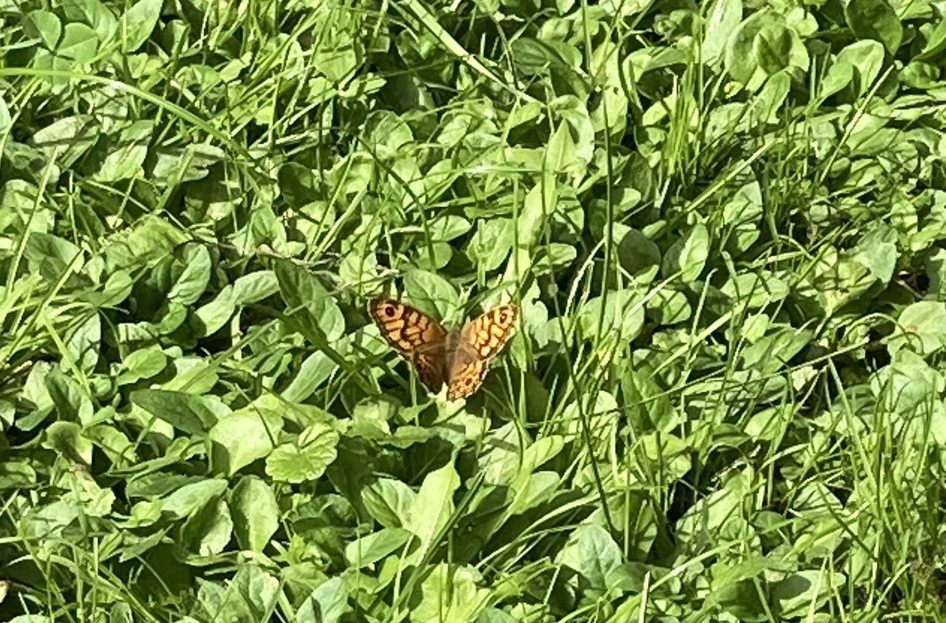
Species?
Lasiommata megera (also Pararge megera)
